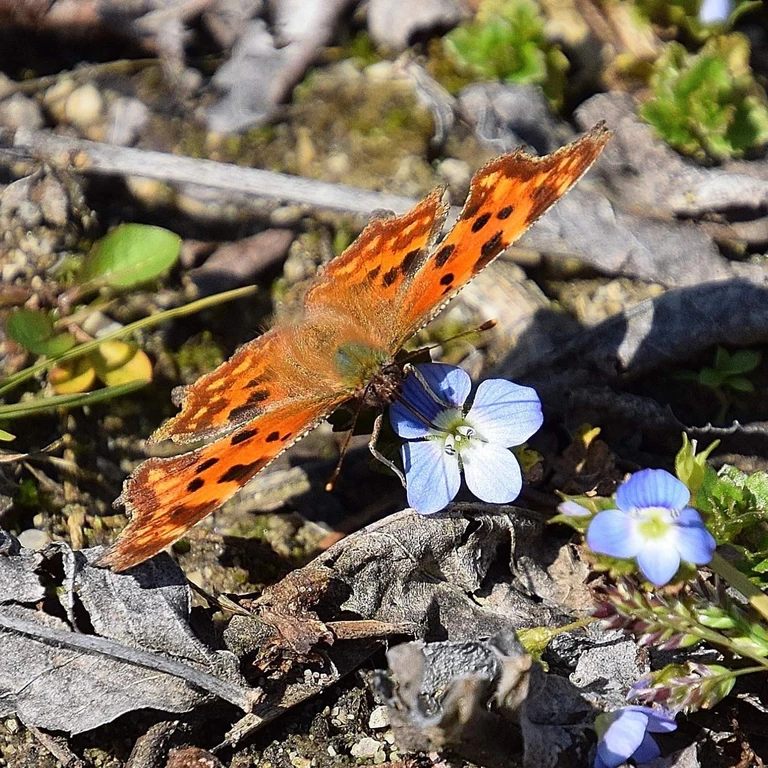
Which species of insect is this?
Polygonia c-album
